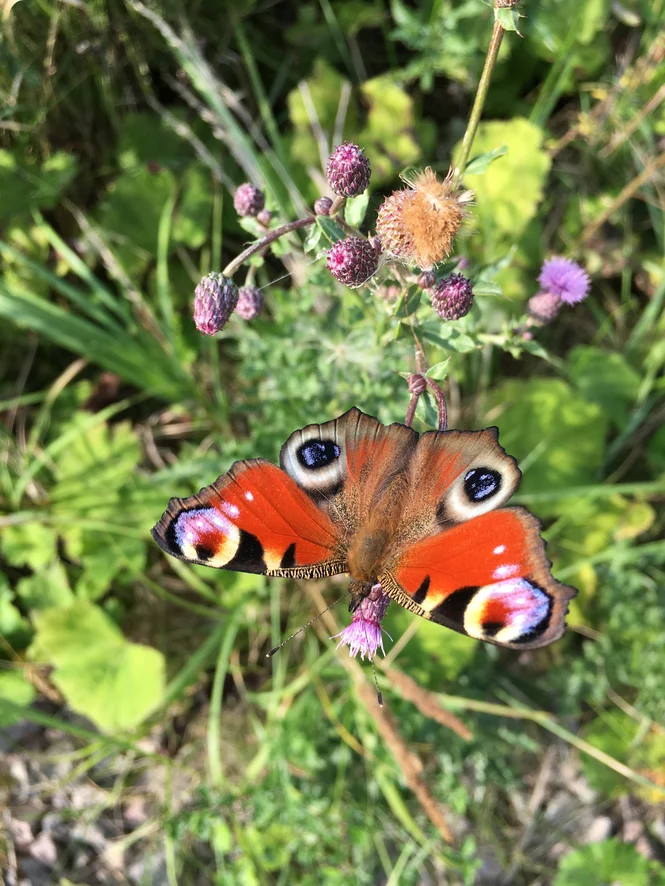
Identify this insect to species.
Aglais io
